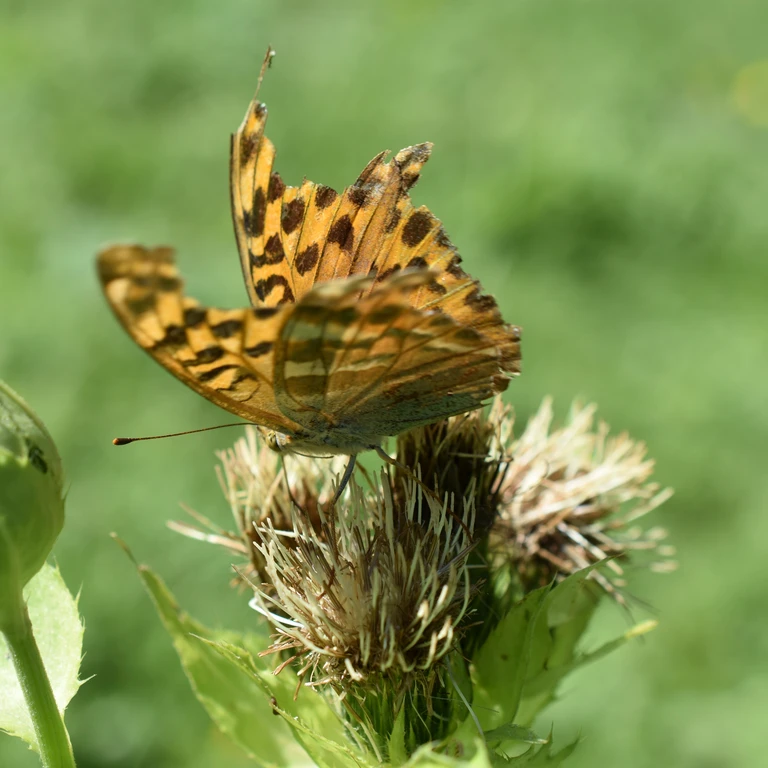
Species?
Argynnis paphia
